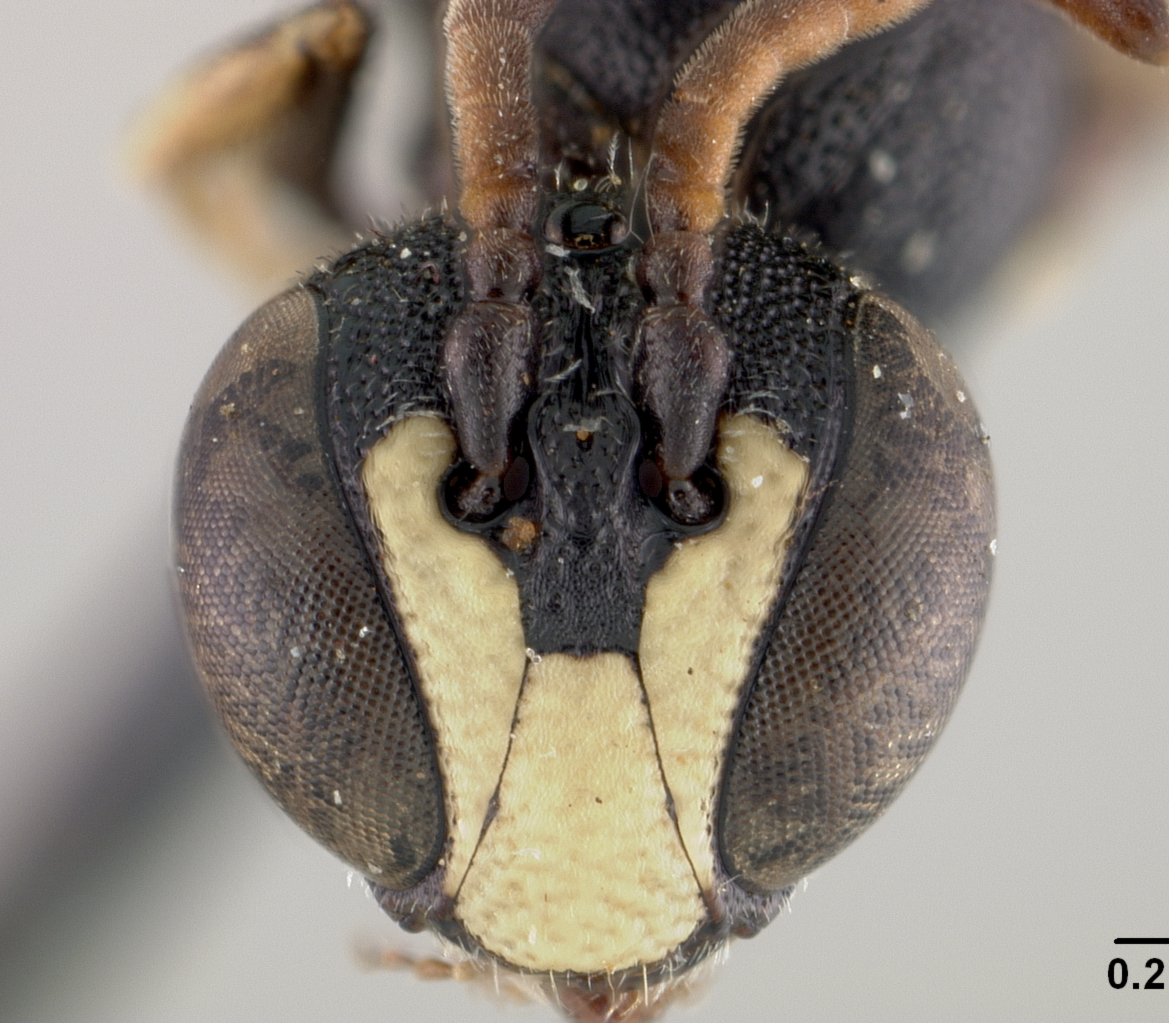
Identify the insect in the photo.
Hylaeus bequaertianus
